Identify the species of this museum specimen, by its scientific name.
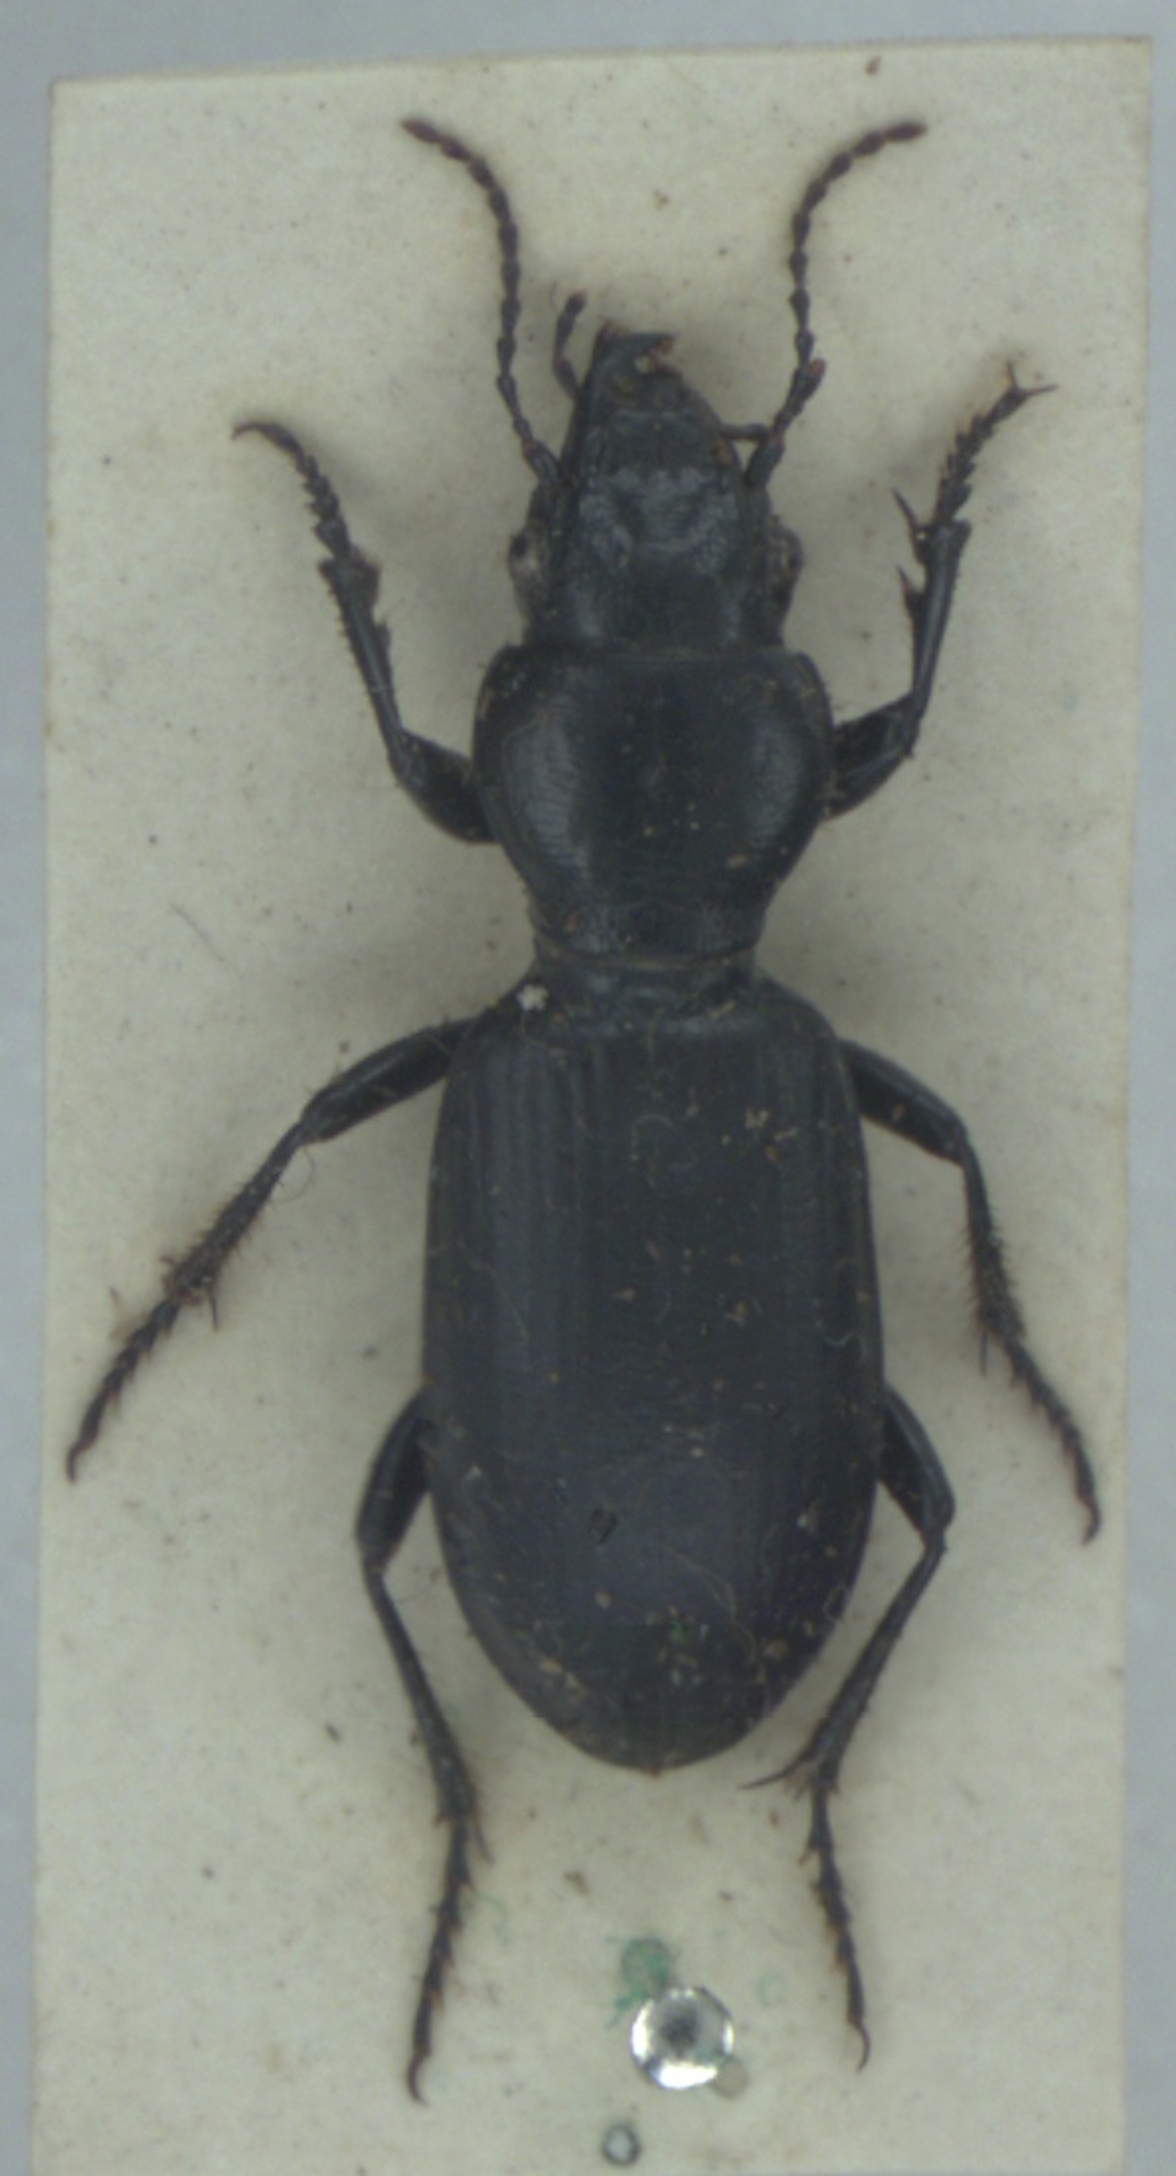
Broscus cephalotes
